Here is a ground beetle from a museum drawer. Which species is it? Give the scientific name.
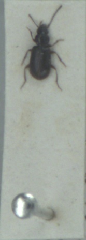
Acupalpus exiguus
